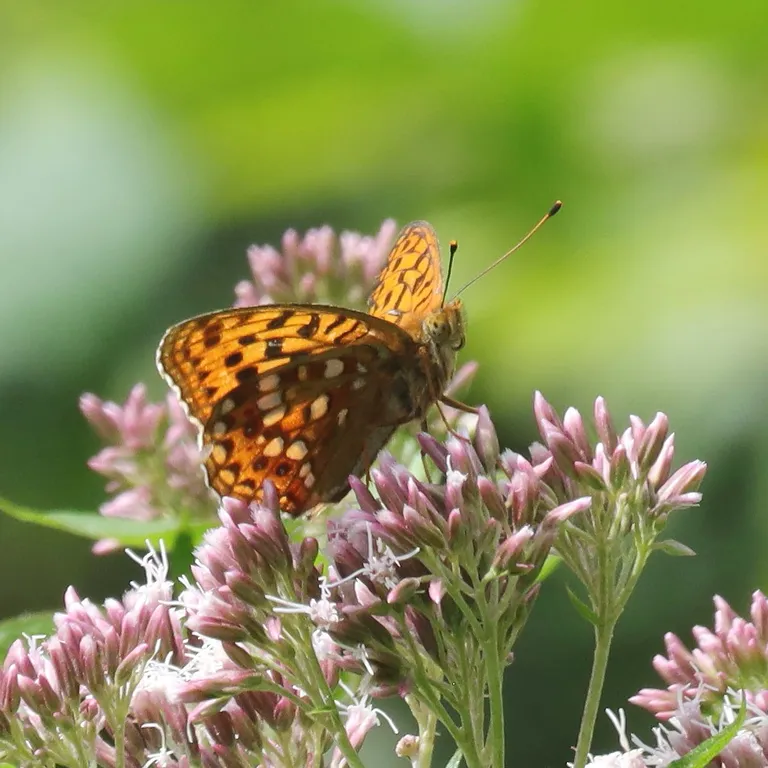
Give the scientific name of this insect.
Fabriciana adippe
